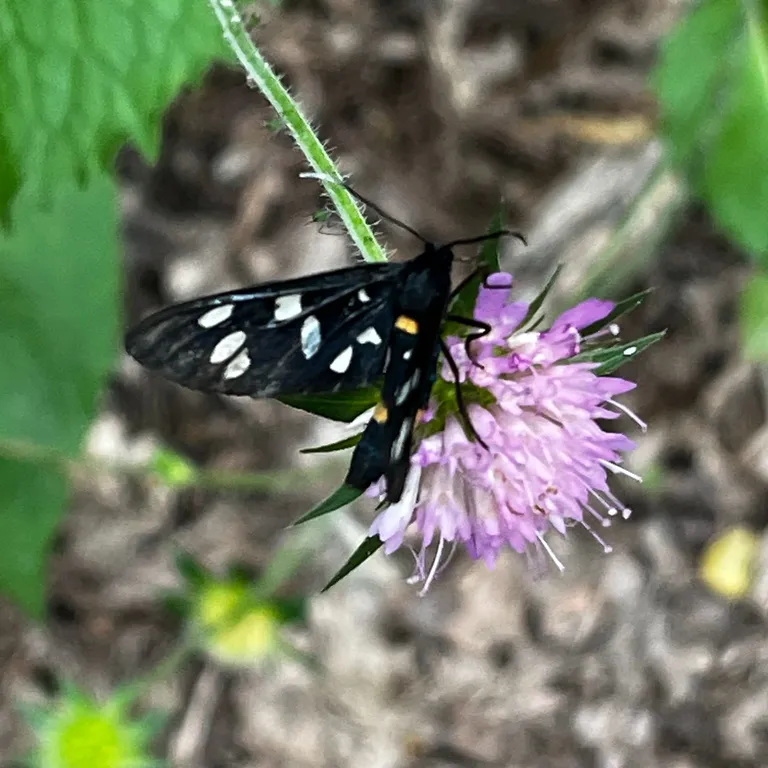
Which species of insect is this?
Amata phegea
